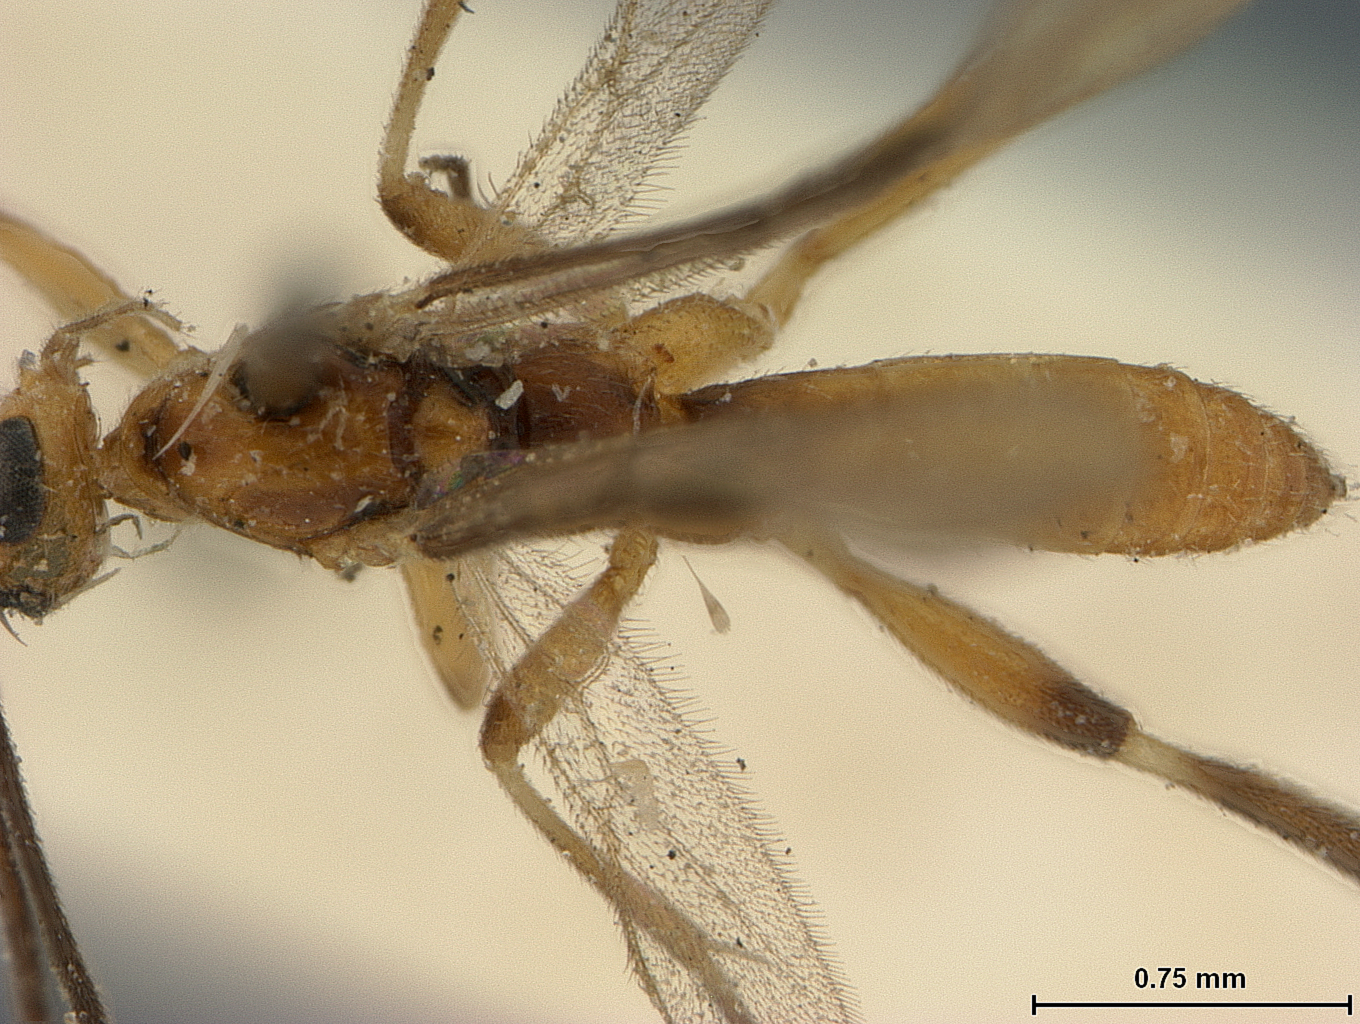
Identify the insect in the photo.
Orgilus kearfotti
